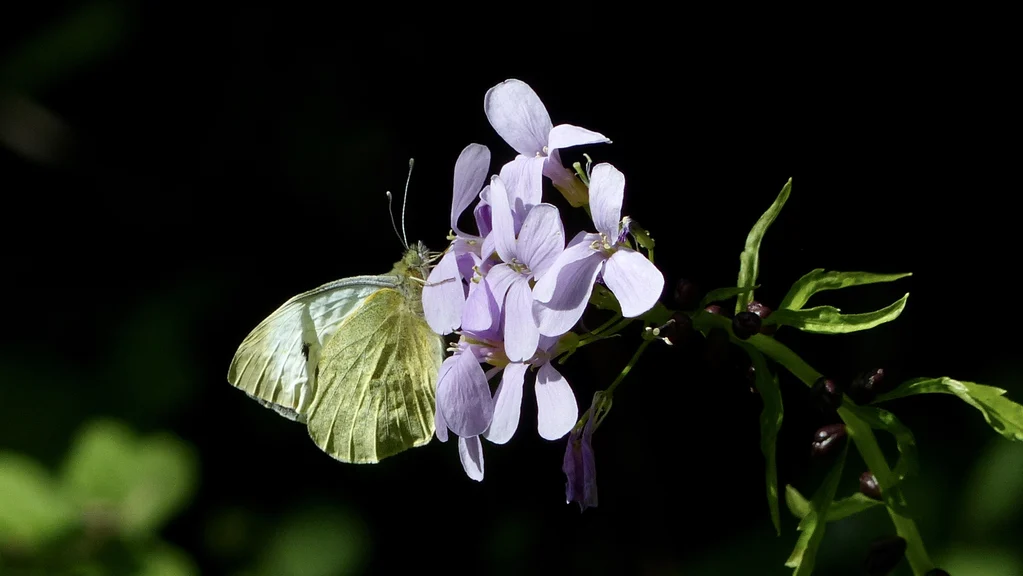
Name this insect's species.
Pieris brassicae
